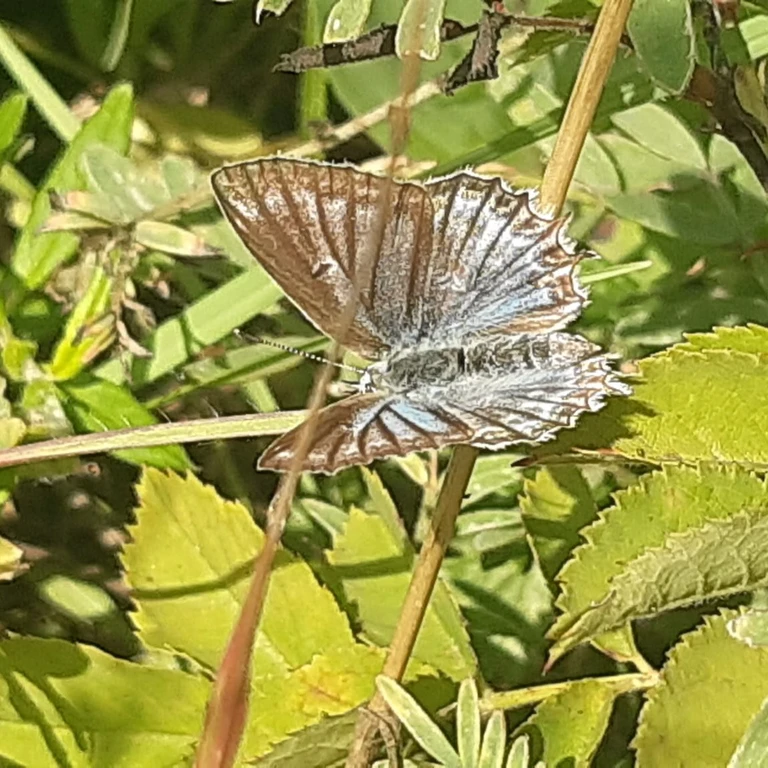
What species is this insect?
Polyommatus daphnis
